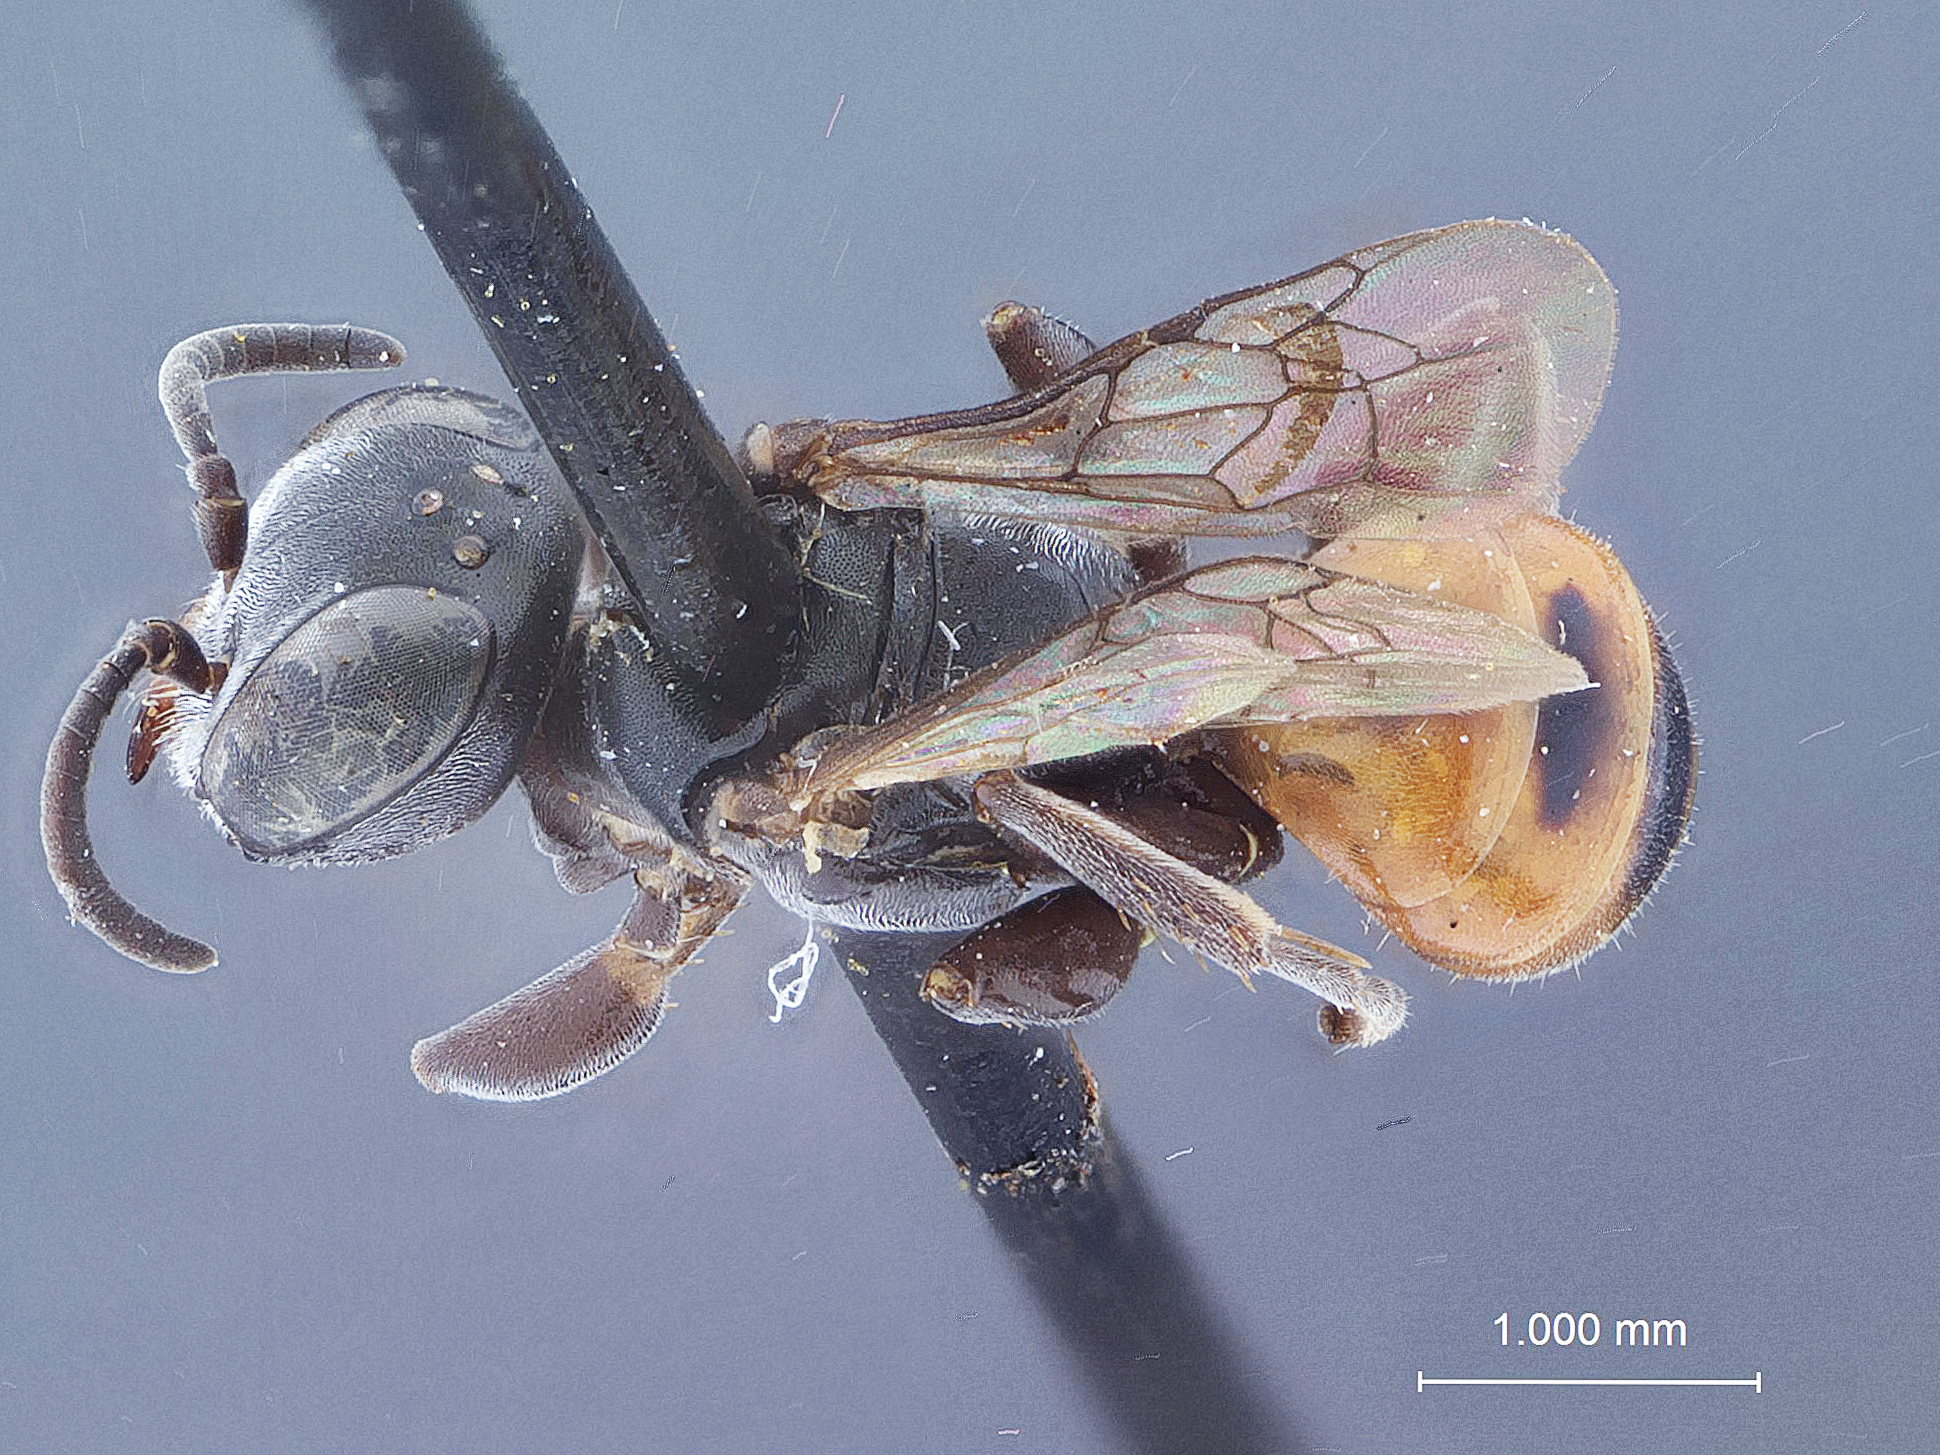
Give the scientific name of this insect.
Plenoculus boharti
